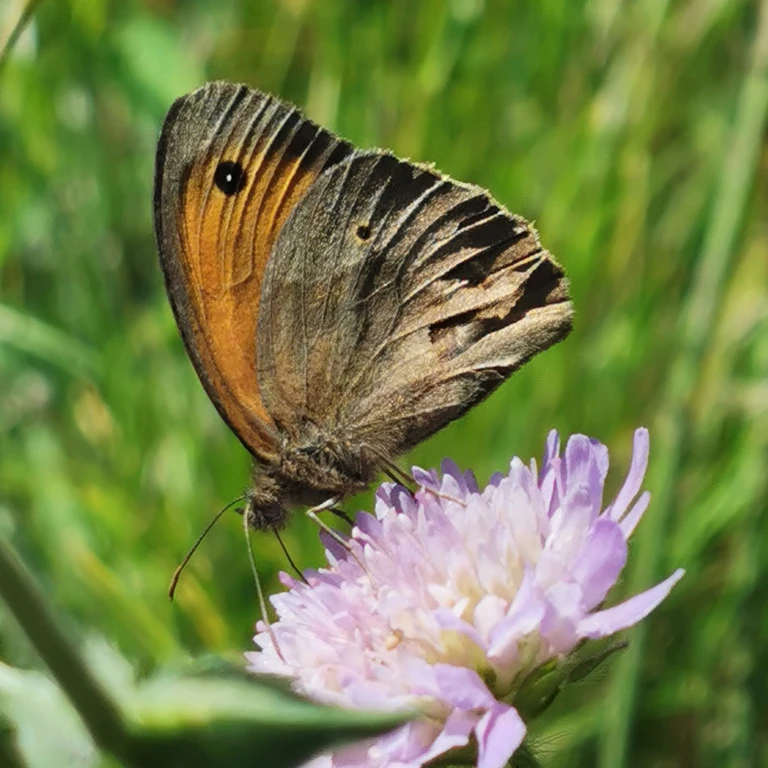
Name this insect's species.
Maniola jurtina
